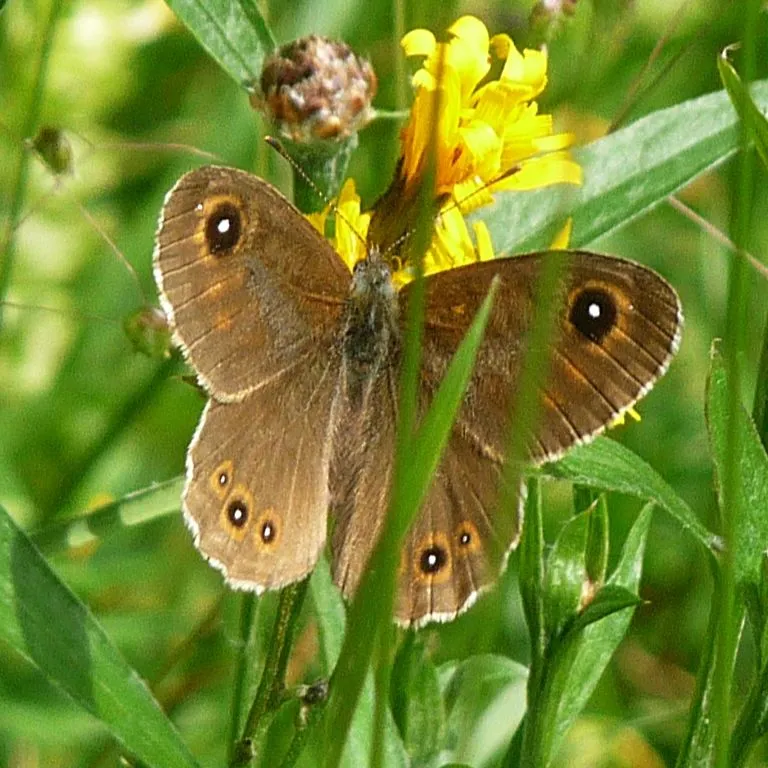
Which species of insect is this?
Lasiommata maera (also Pararge maera)
